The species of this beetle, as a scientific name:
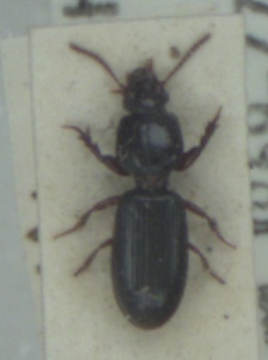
Clivina fossor
